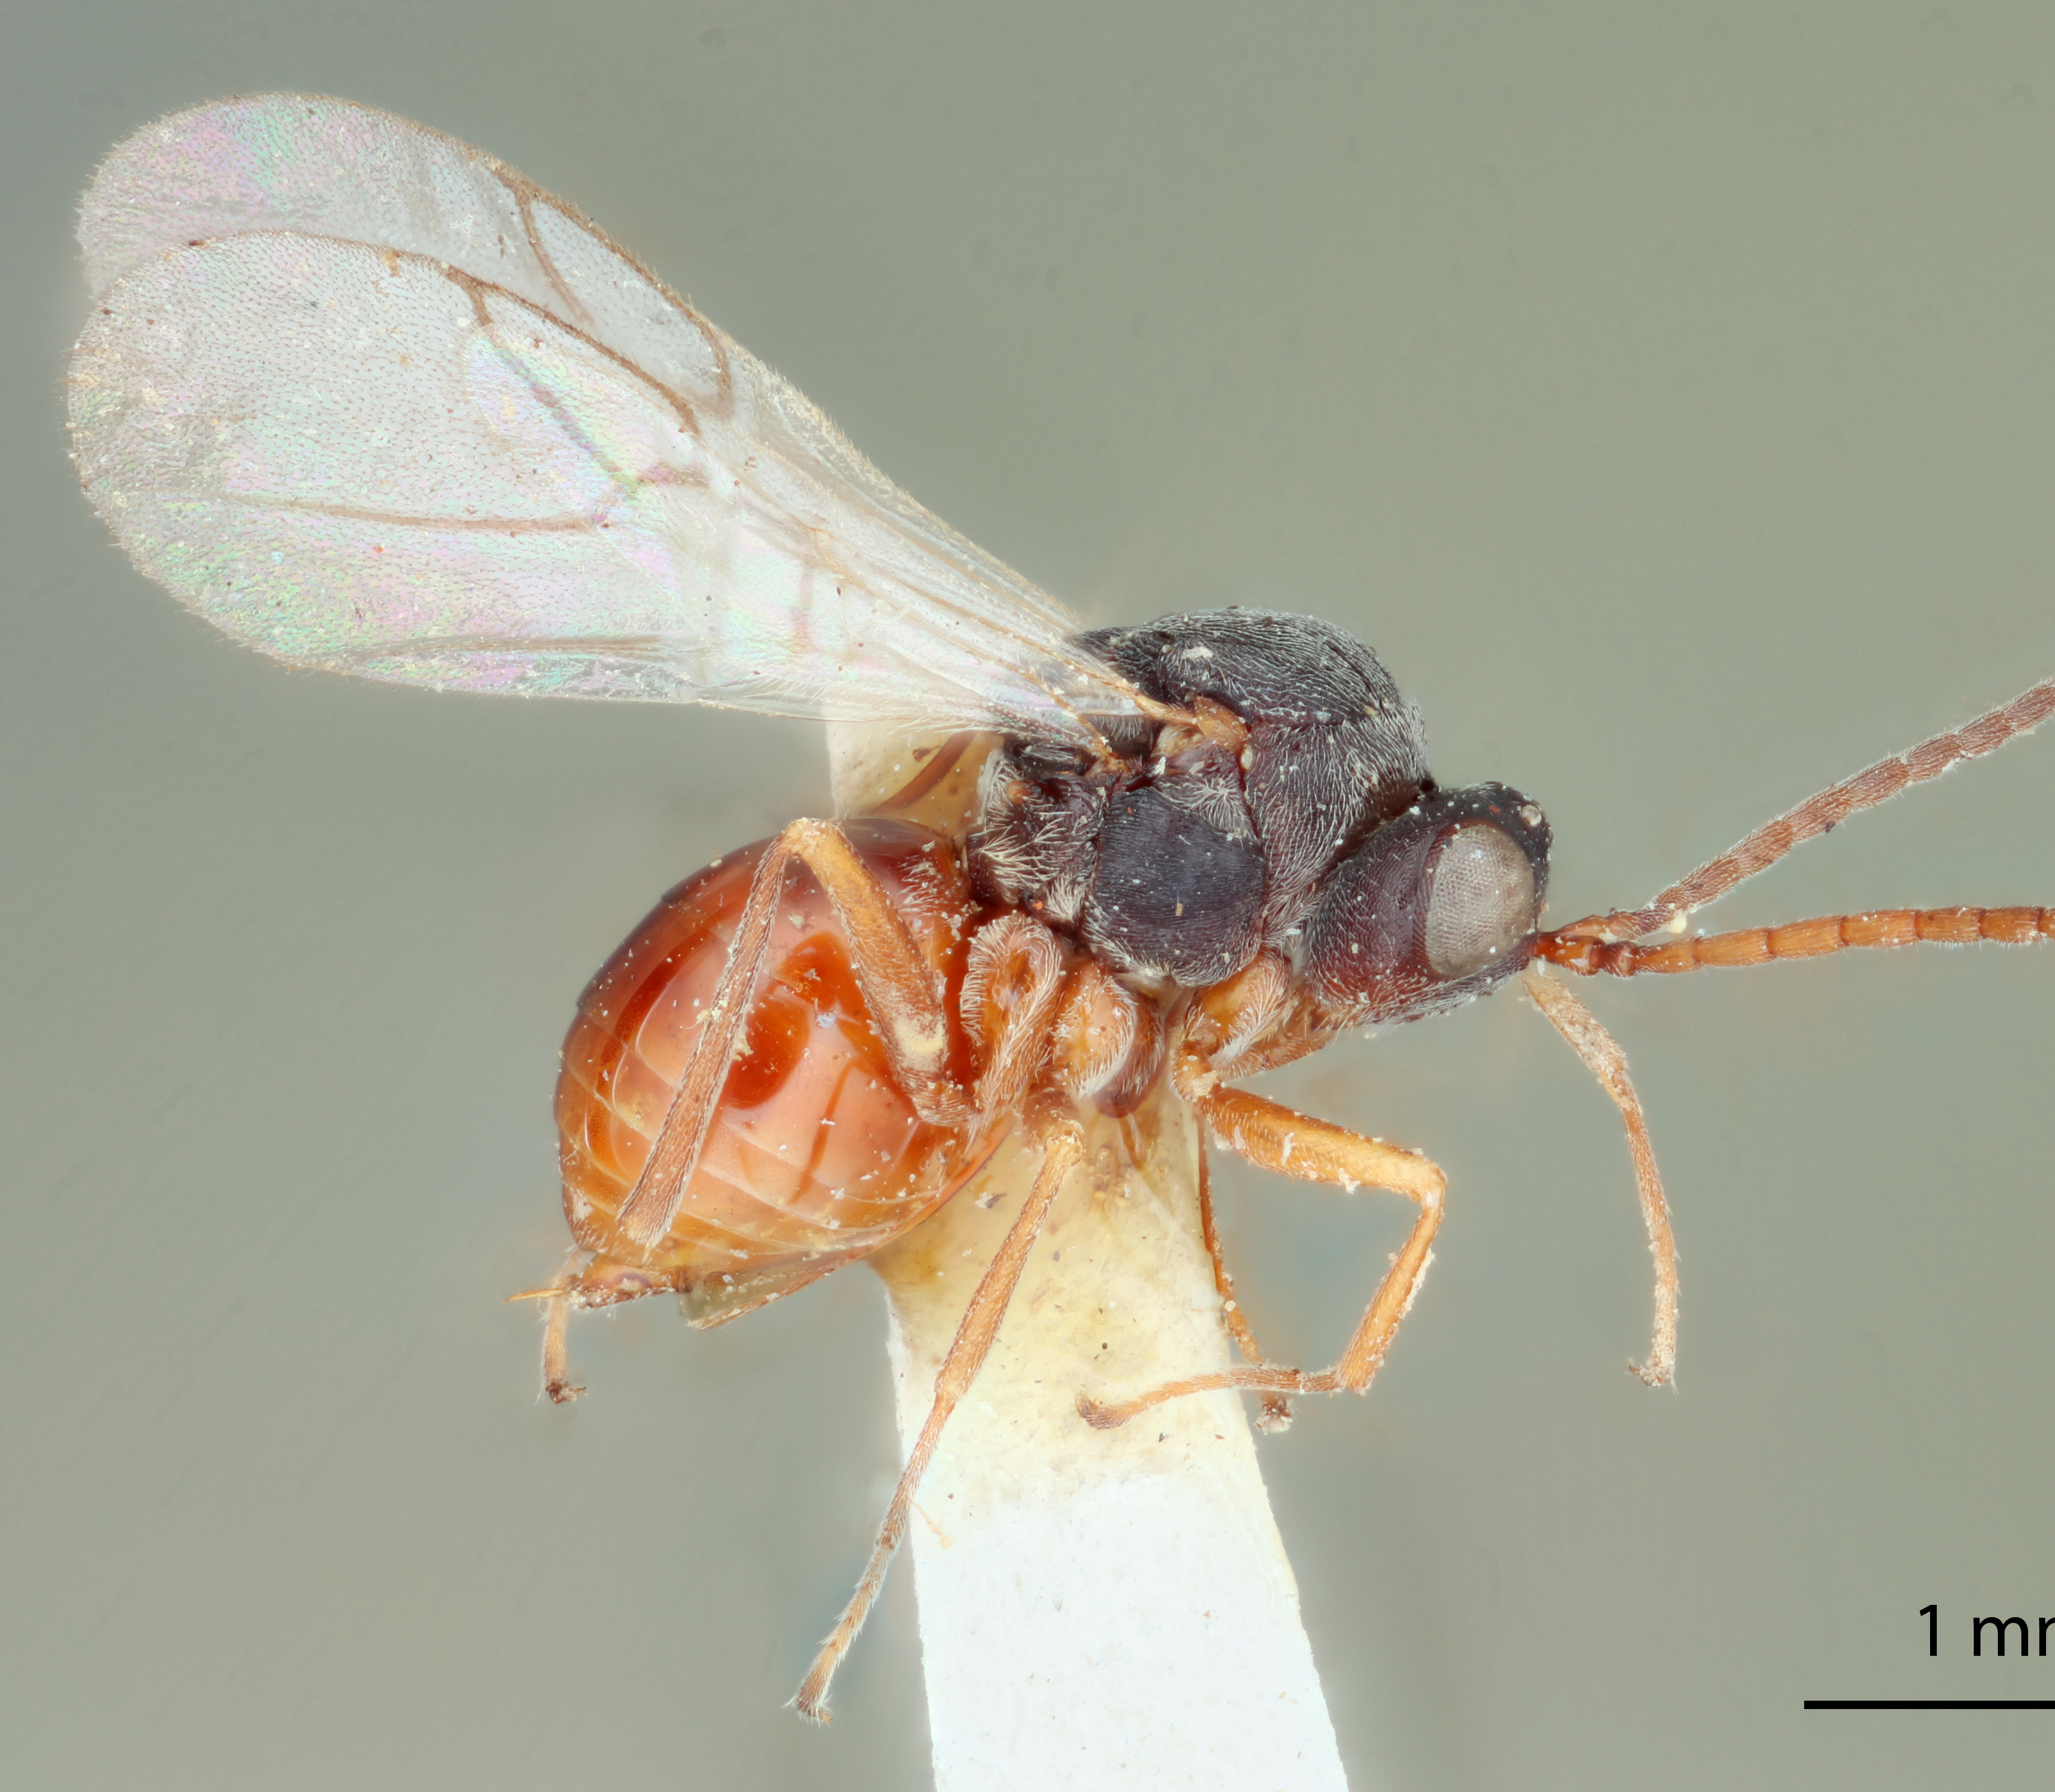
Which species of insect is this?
Aulax sonchicola
